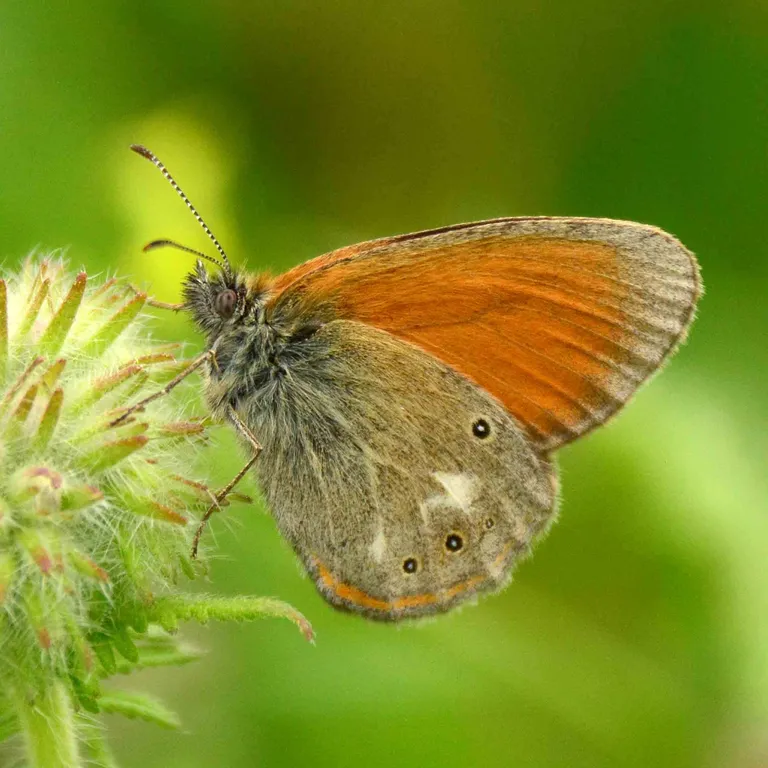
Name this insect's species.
Coenonympha glycerion (also Coenonympha iphis)
